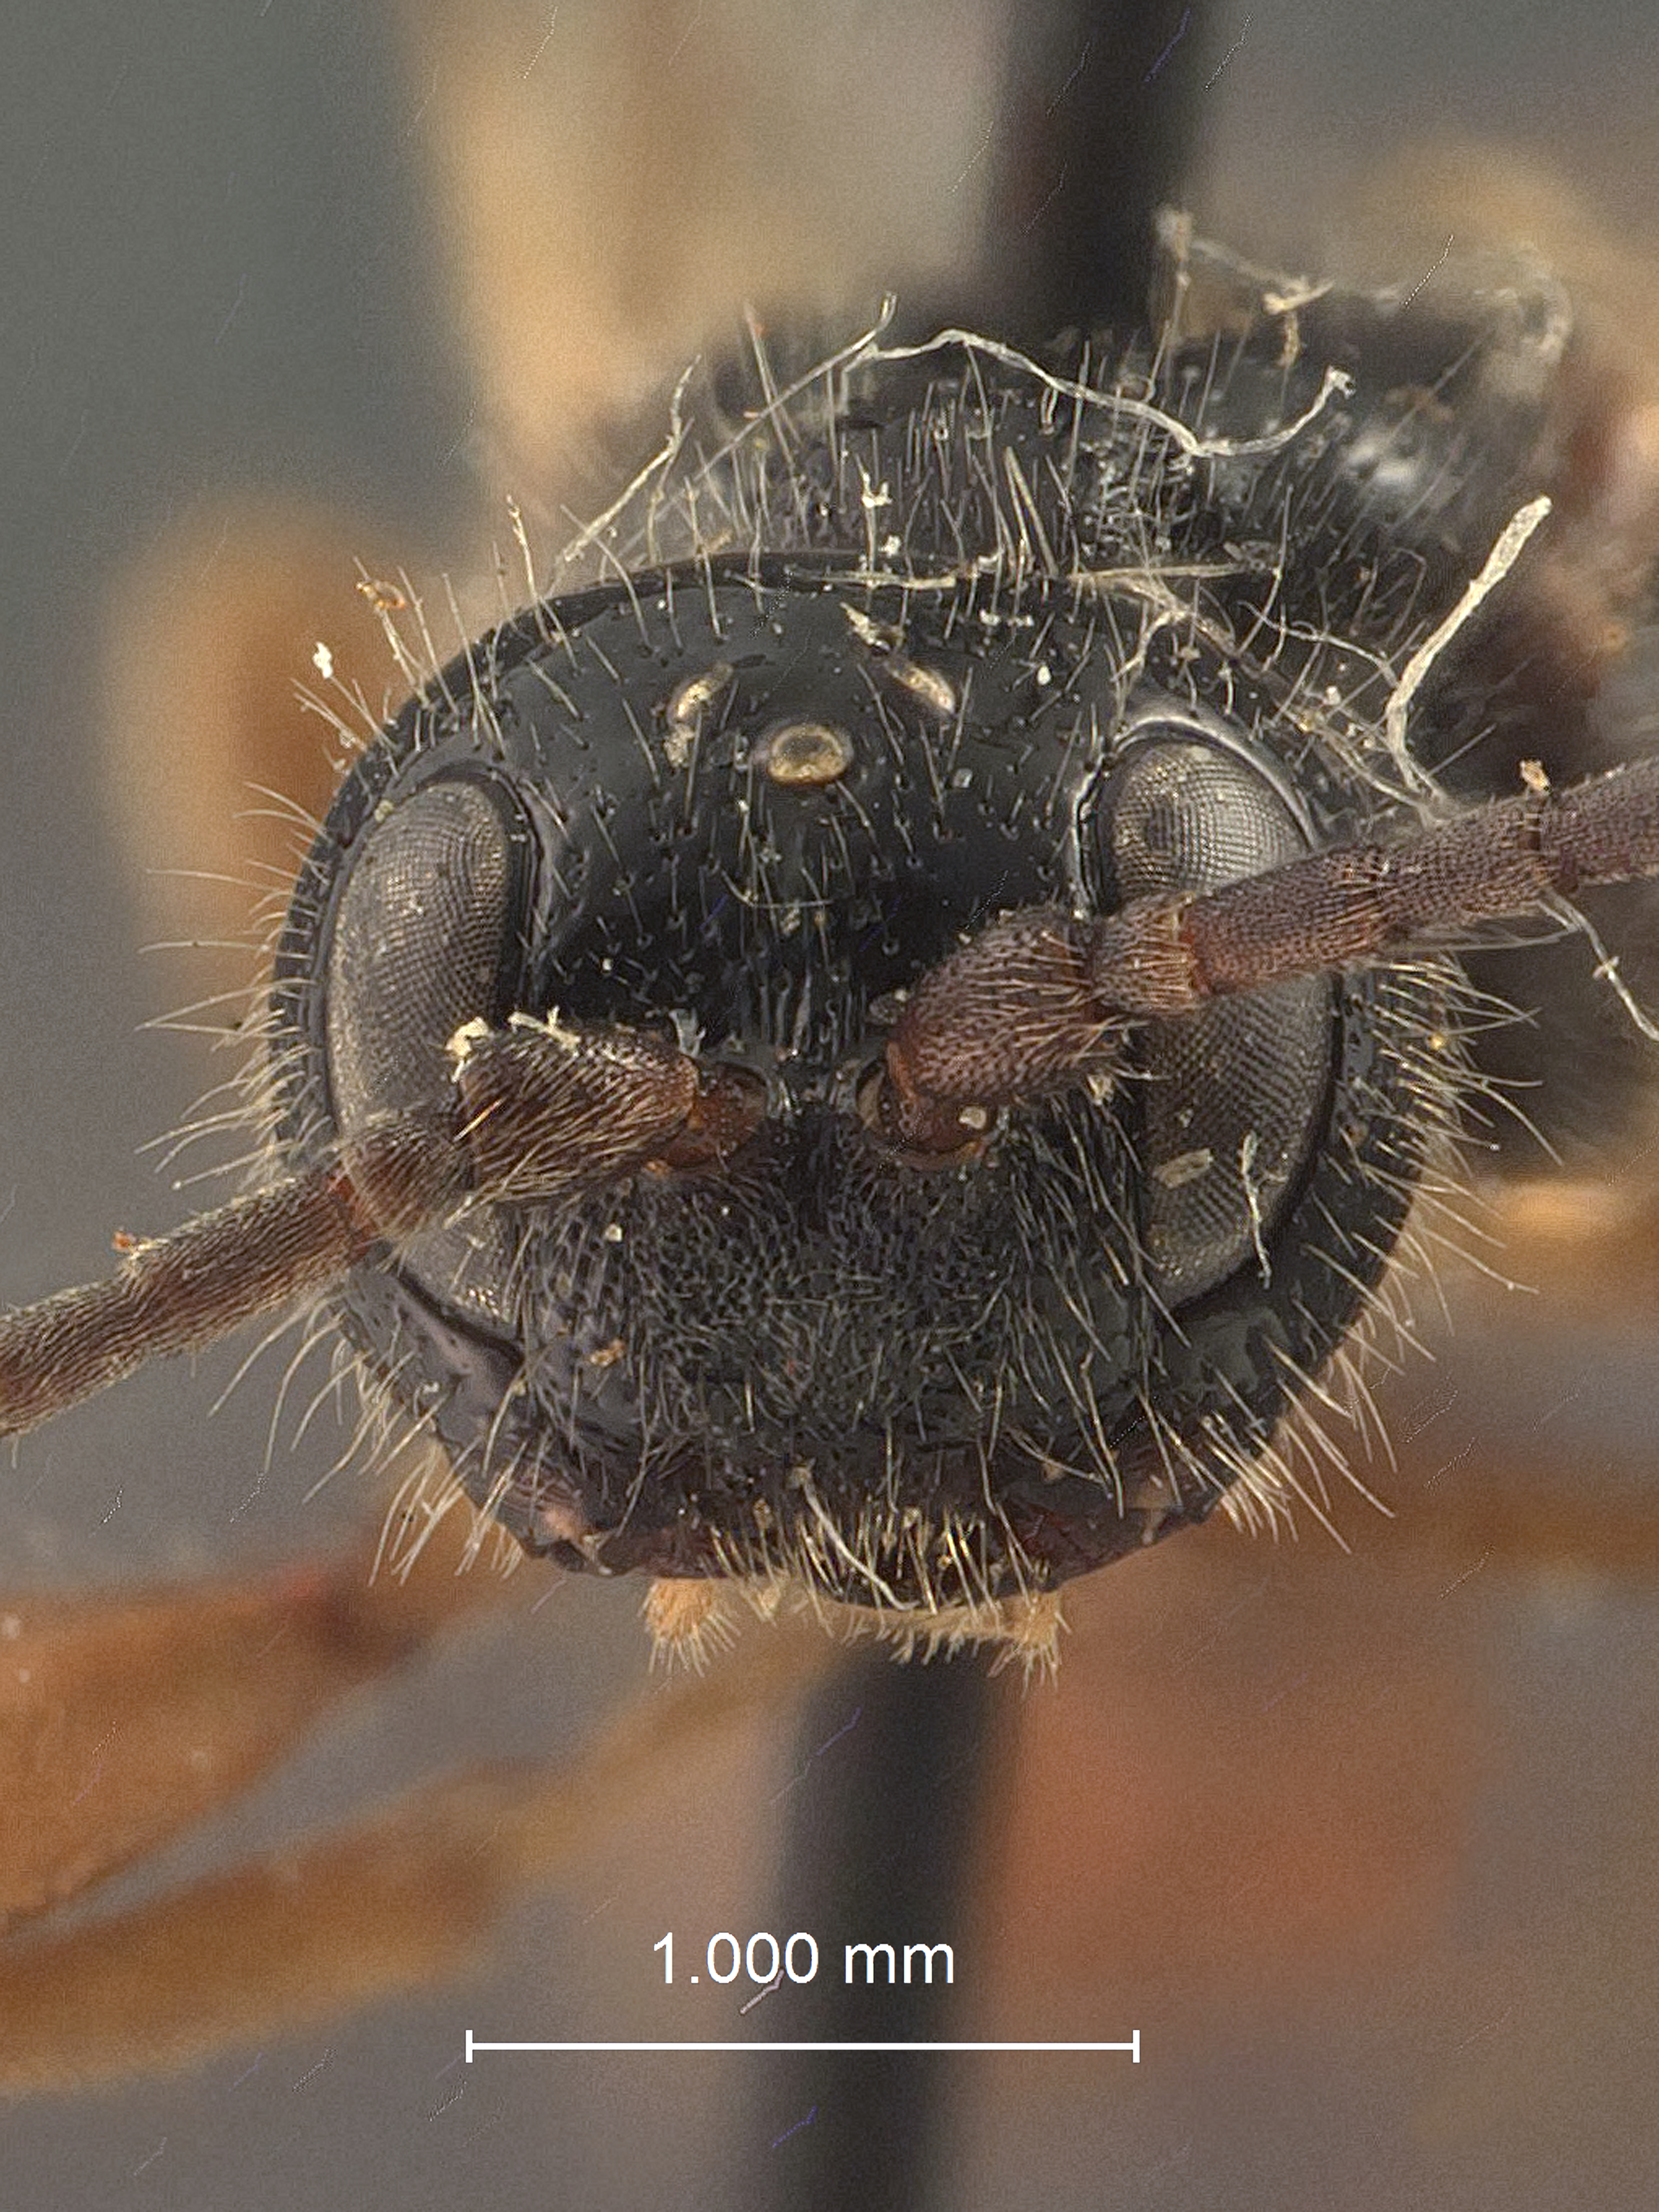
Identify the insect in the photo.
Aplomerus foutsi
